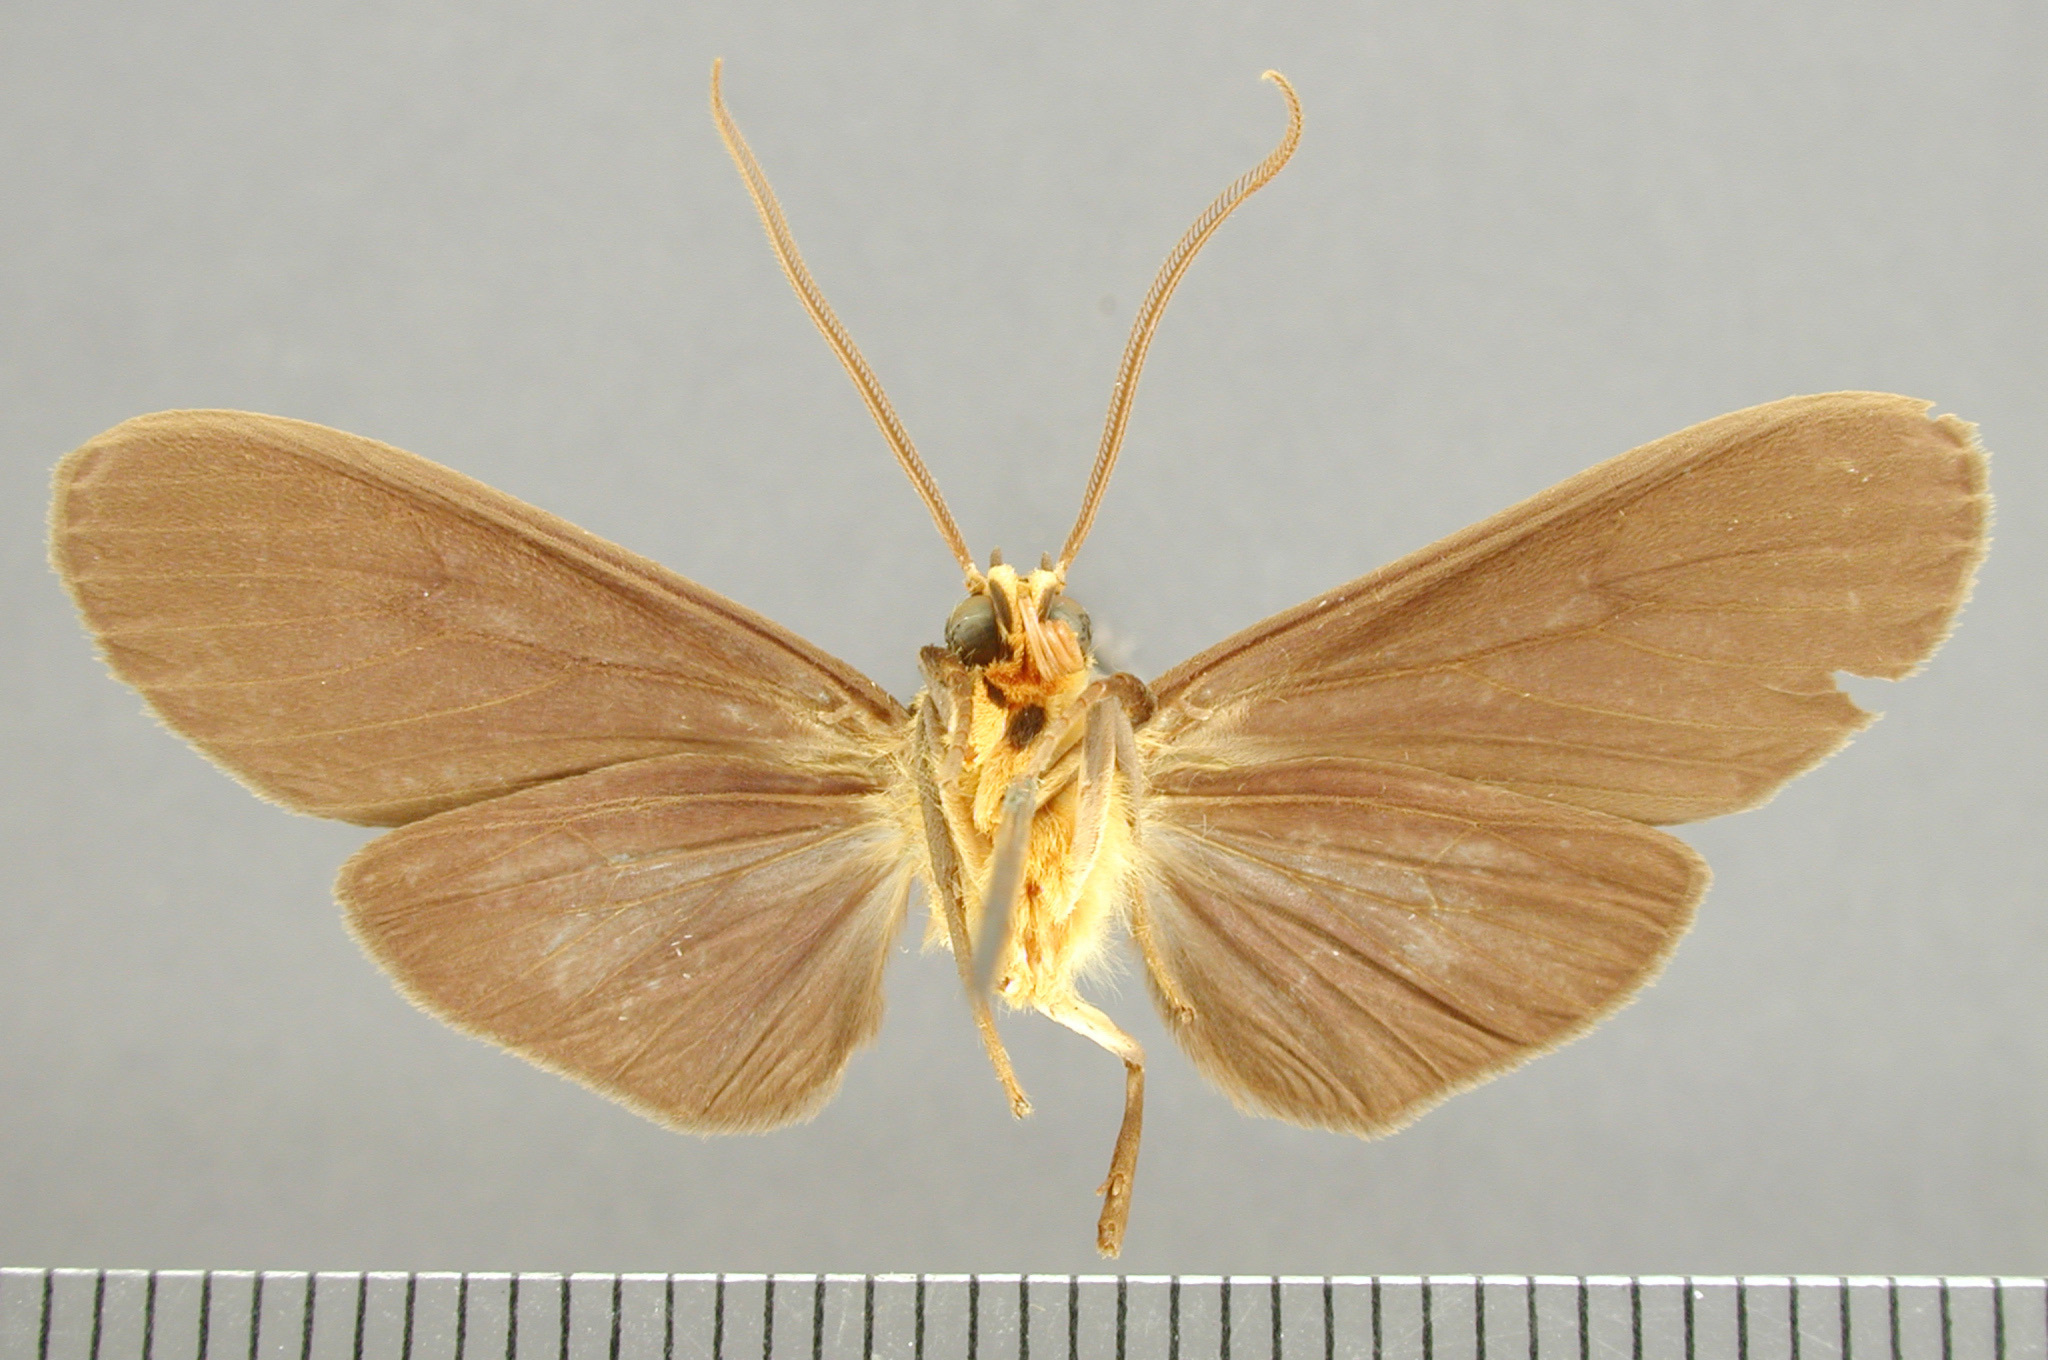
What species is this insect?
Pelochyta misera
